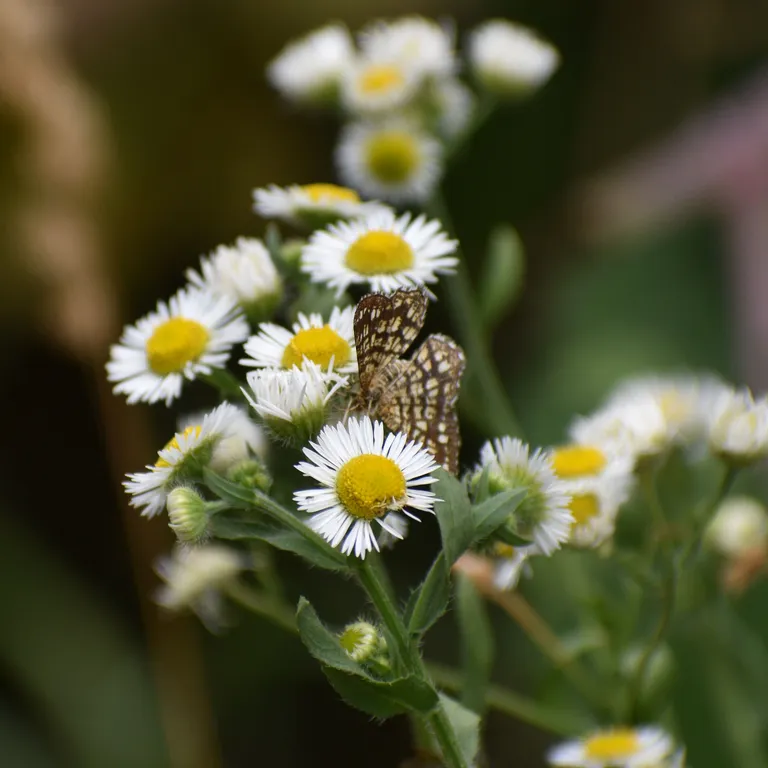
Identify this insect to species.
Chiasmia clathrata
